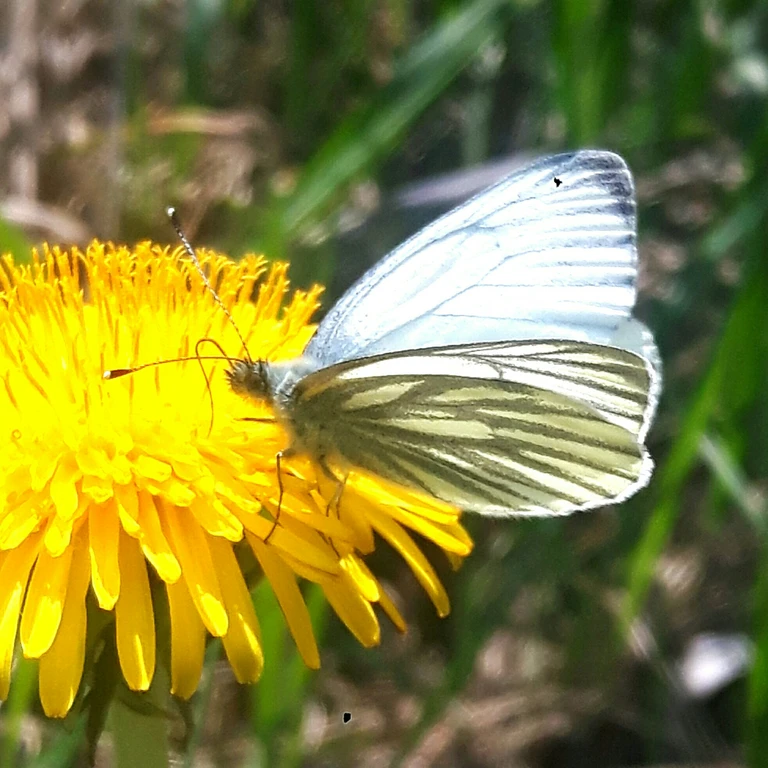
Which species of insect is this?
Pieris napi
